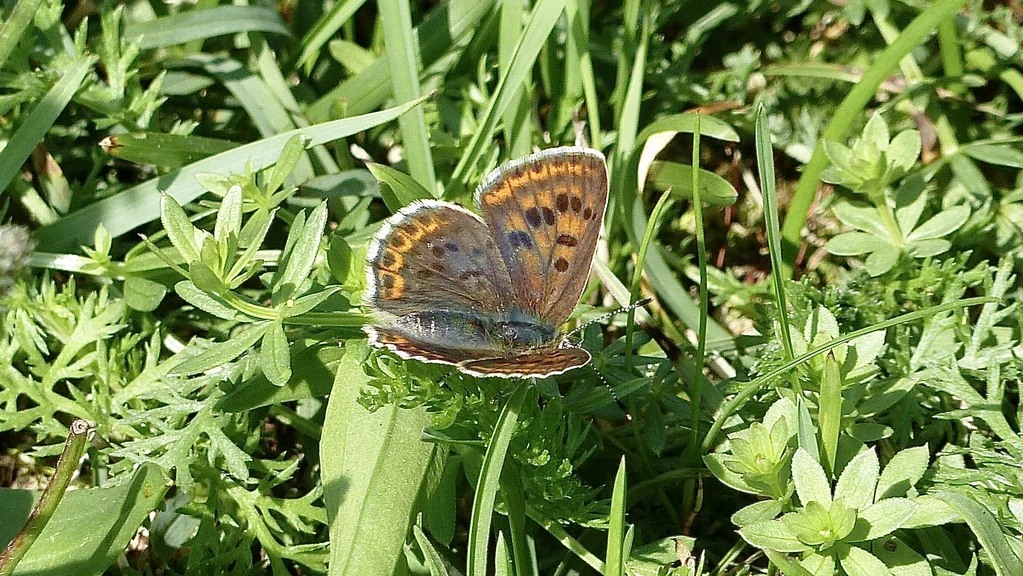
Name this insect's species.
Lycaena tityrus (also Loweia tityrus)
